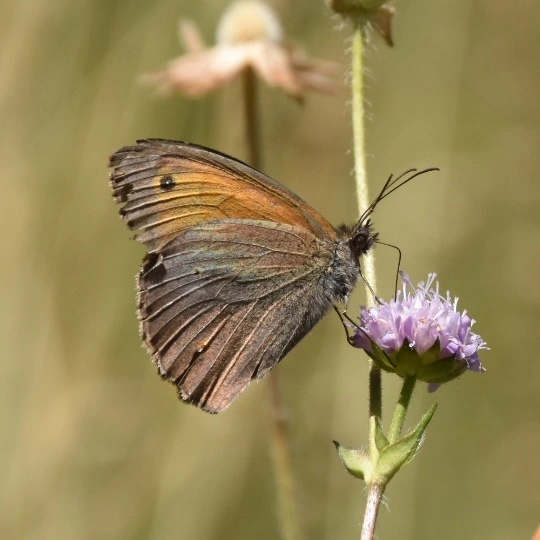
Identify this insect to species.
Maniola jurtina
